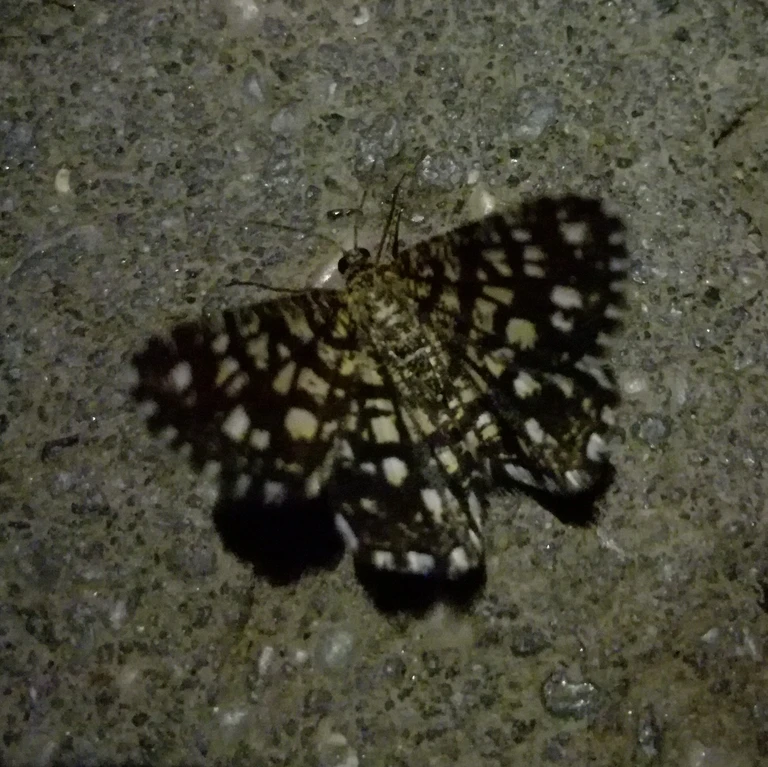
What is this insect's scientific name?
Chiasmia clathrata
